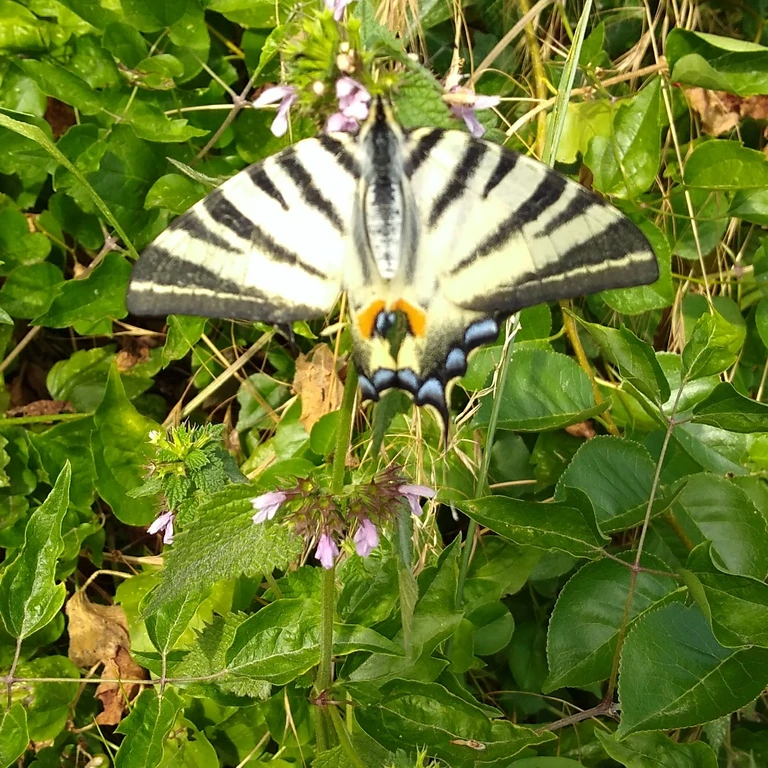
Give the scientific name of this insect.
Iphiclides podalirius
